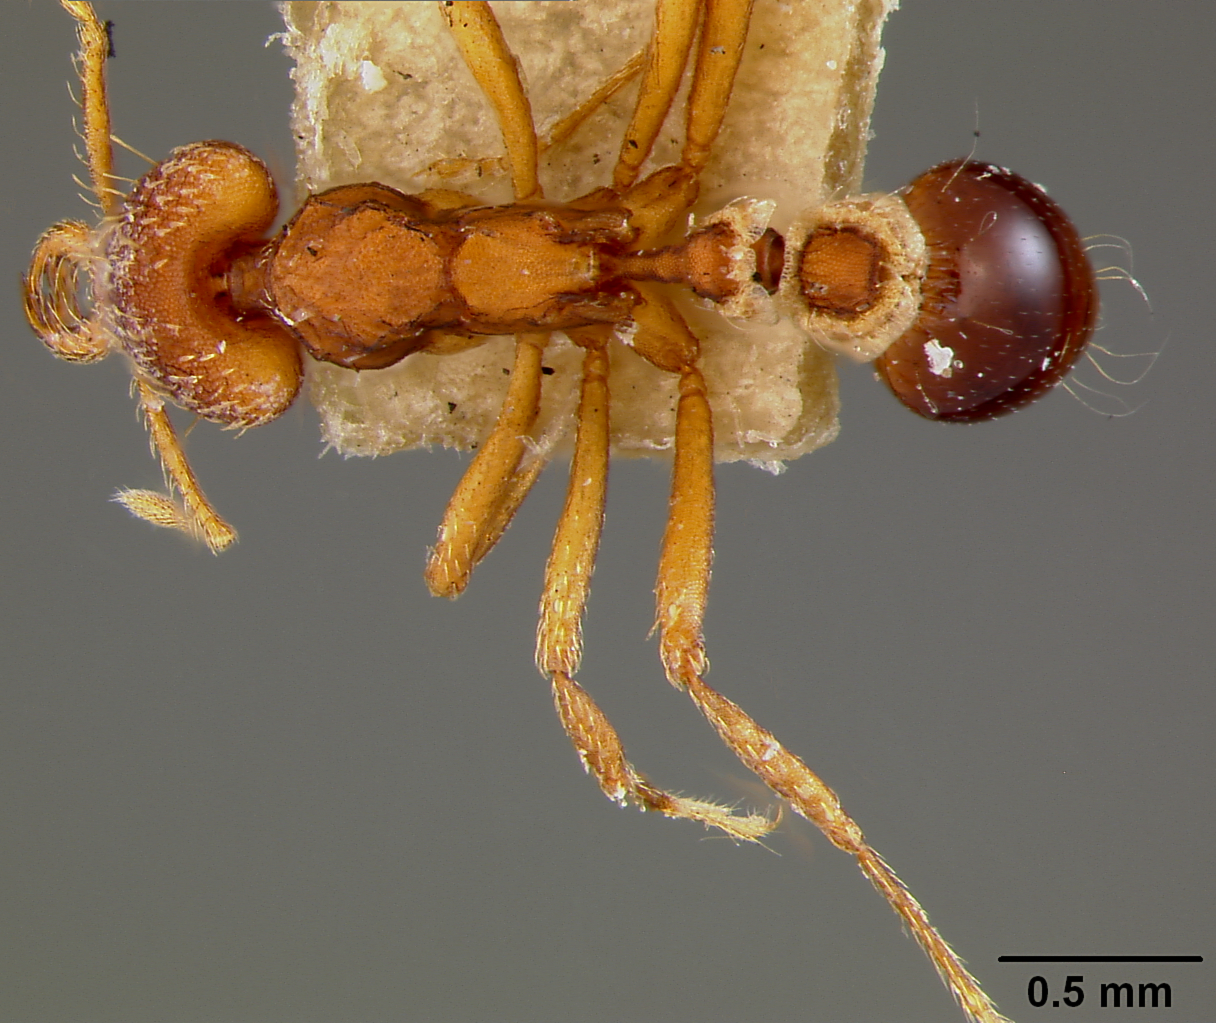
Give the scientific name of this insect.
Strumigenys planeti
